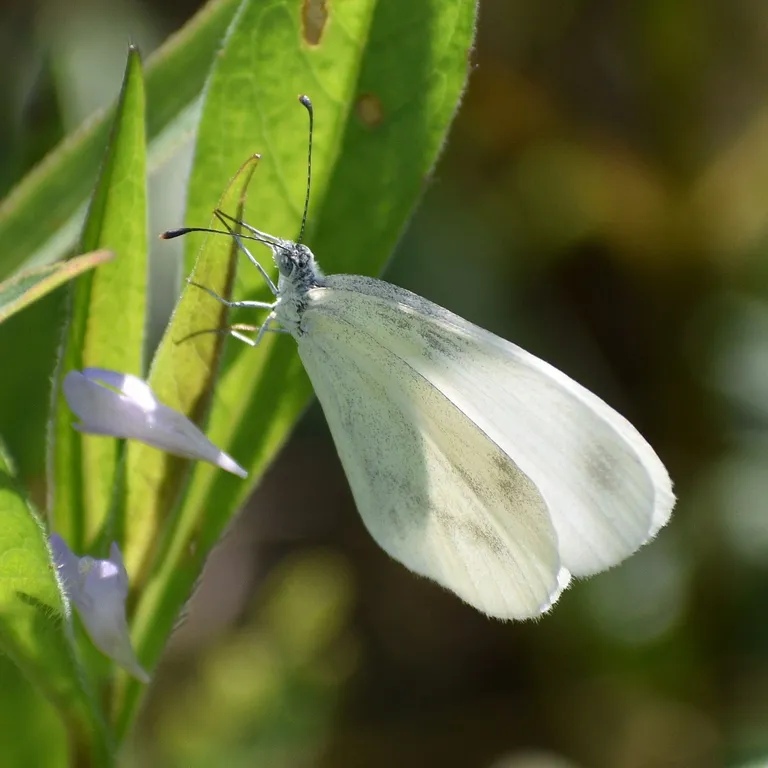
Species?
Leptidea sinapis/juvernica
